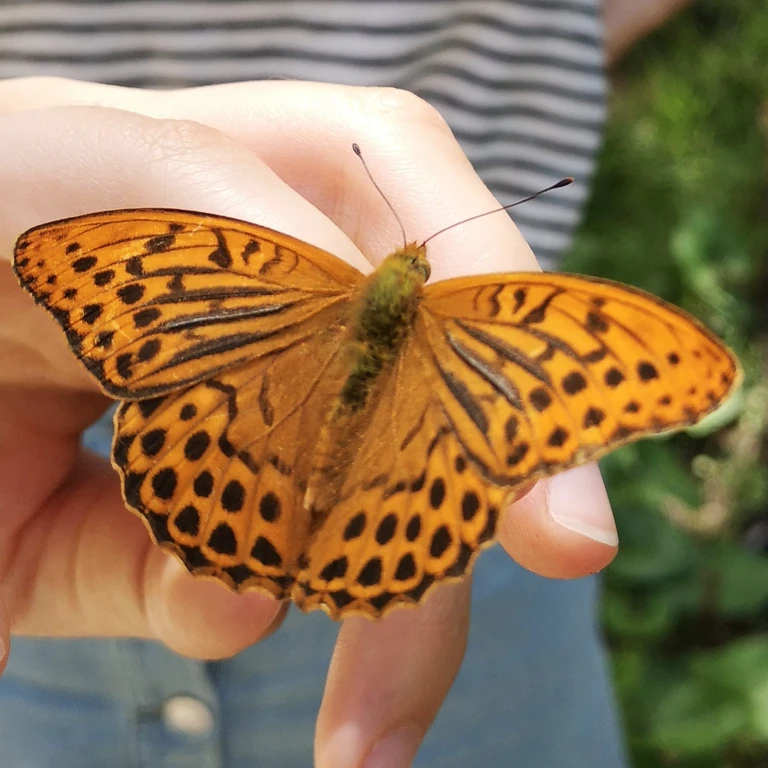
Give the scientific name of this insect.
Argynnis paphia
